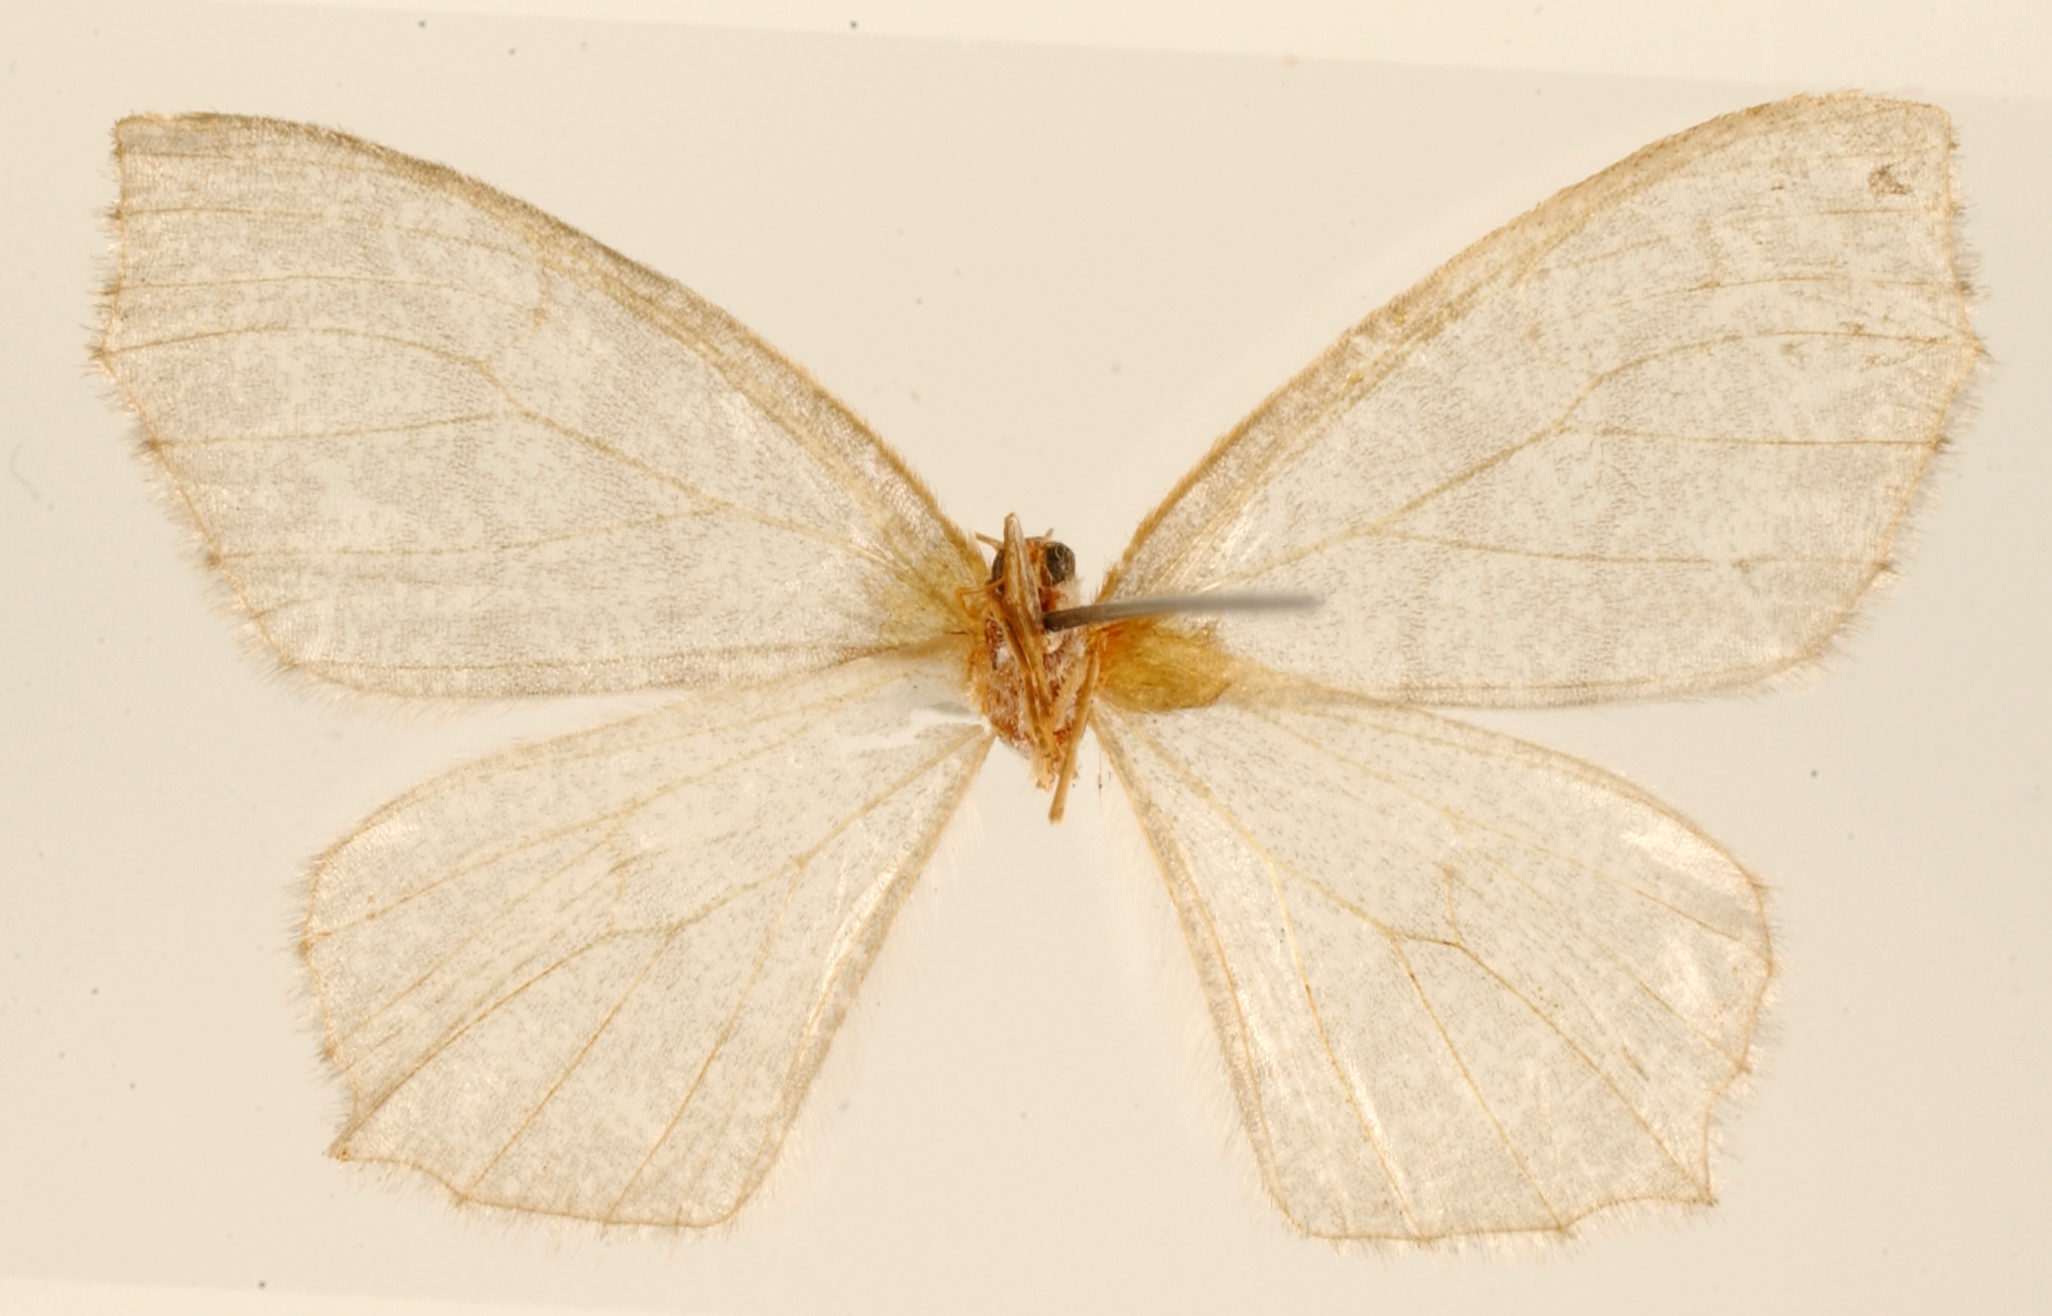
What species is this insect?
Trygodes simplicissima
